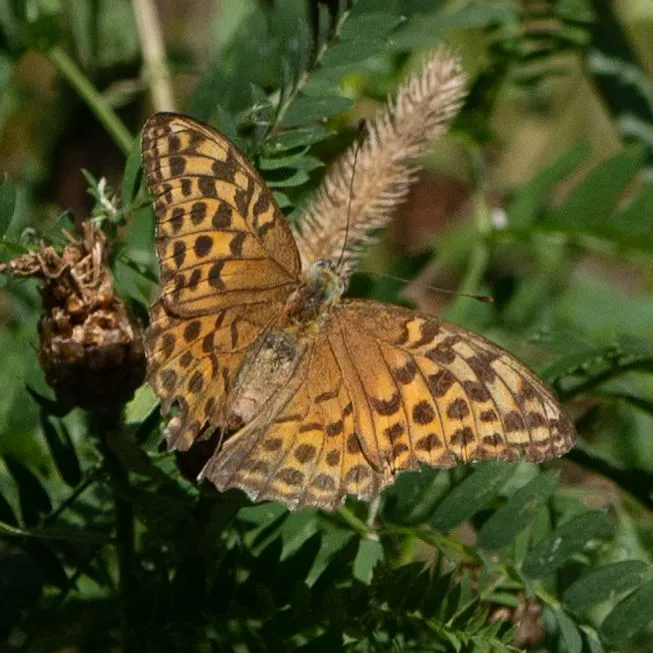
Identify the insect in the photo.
Argynnis paphia
